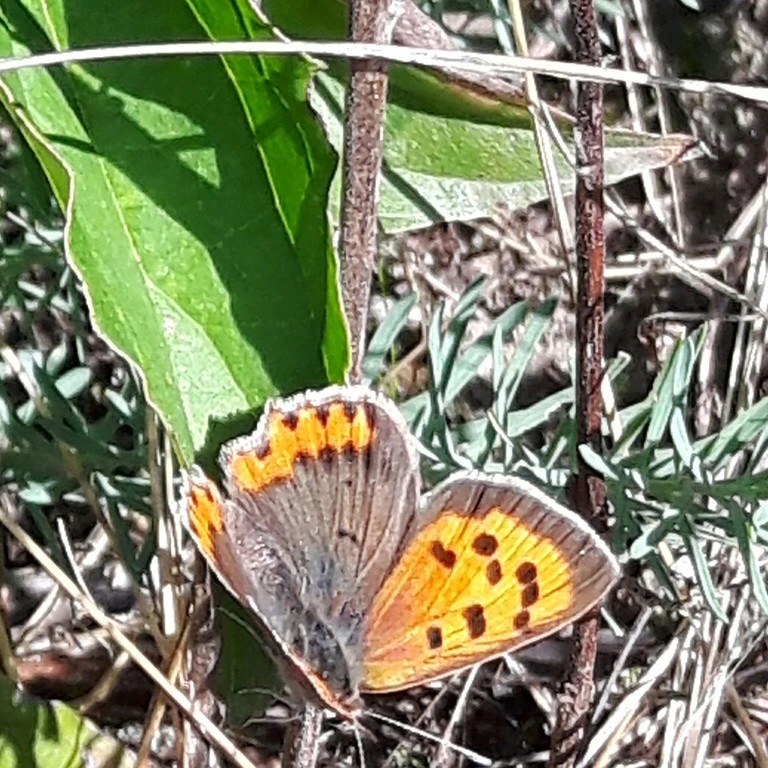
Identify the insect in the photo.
Lycaena phlaeas
